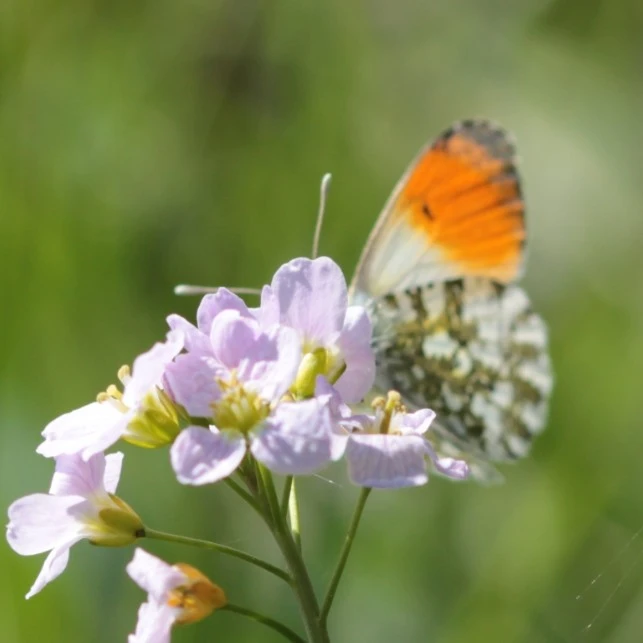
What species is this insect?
Anthocharis cardamines
